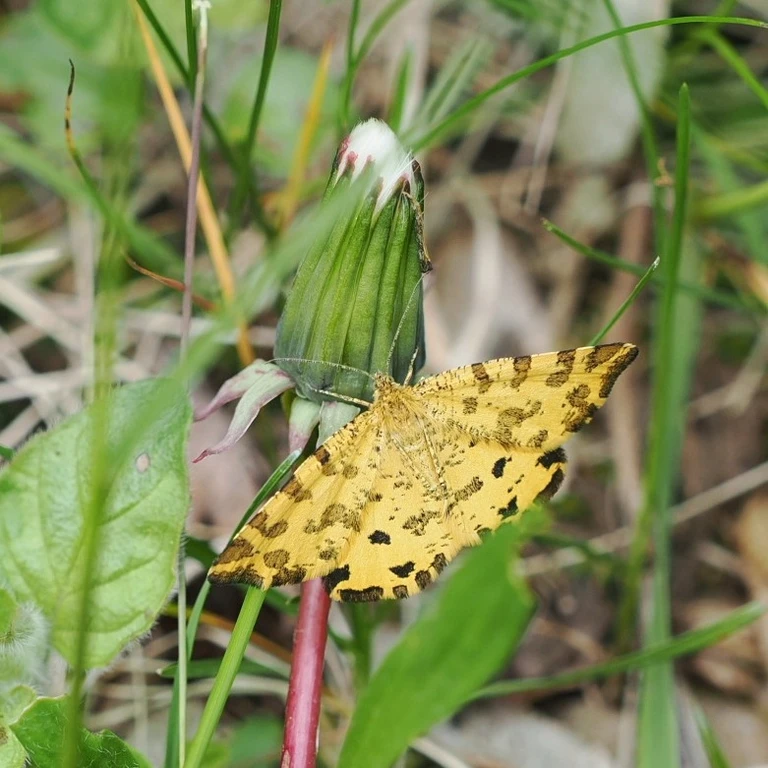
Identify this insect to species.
Pseudopanthera macularia
